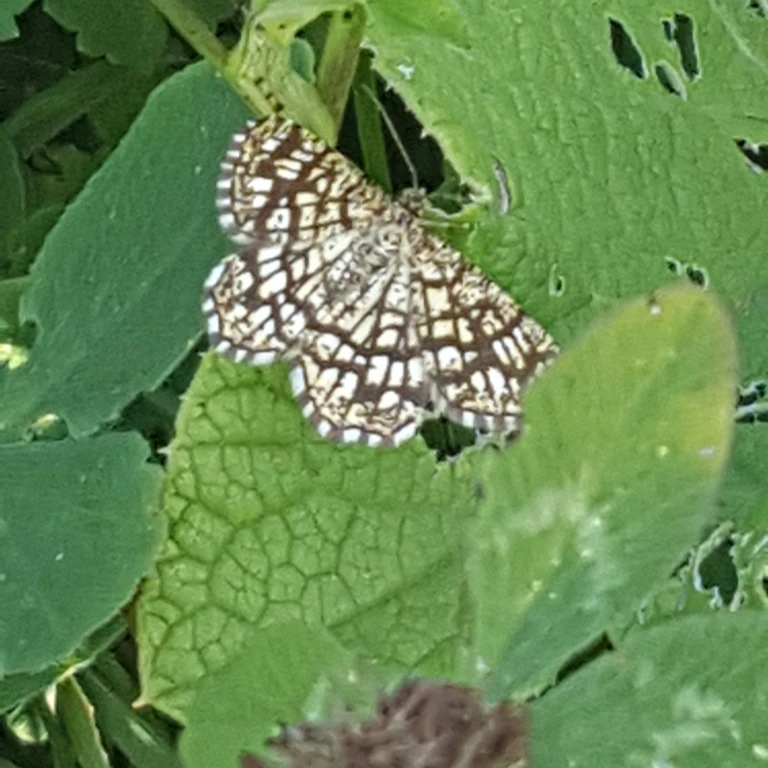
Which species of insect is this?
Chiasmia clathrata
